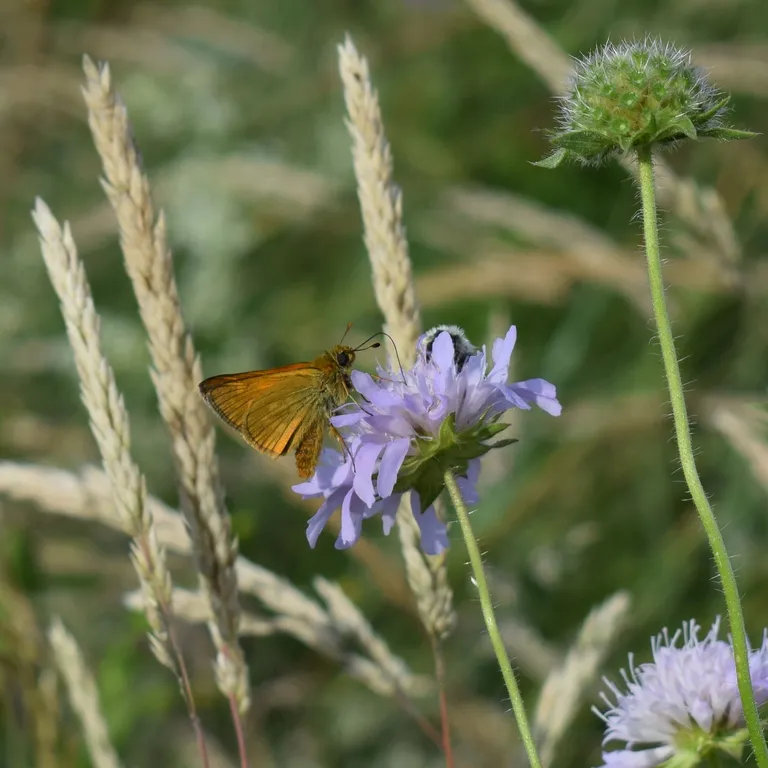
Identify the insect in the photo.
Ochlodes sylvanus (also Ochlodes venata)
